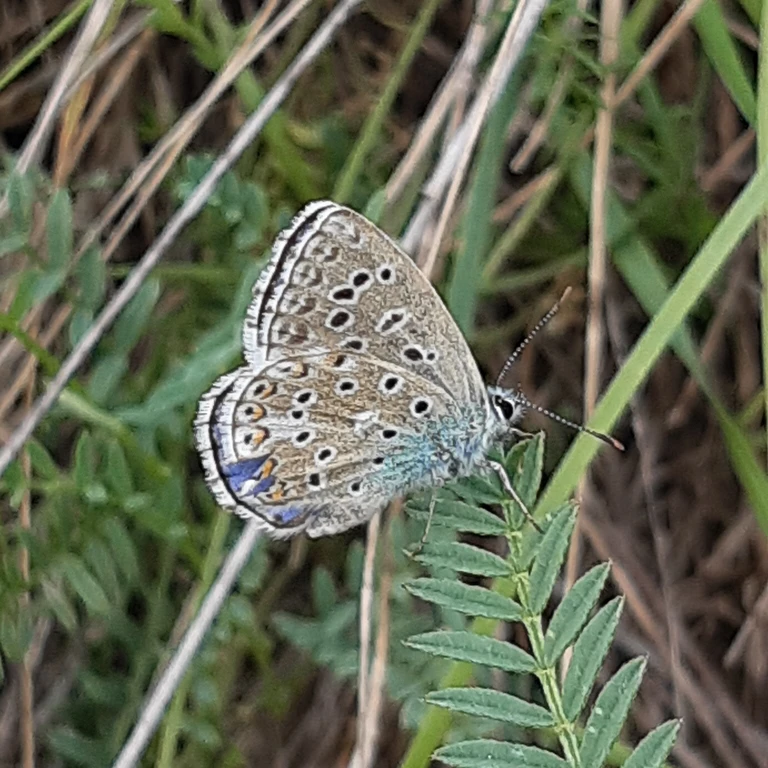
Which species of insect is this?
Lysandra bellargus
